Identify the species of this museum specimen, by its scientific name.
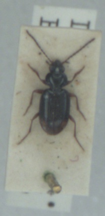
Bembidion biguttatum
